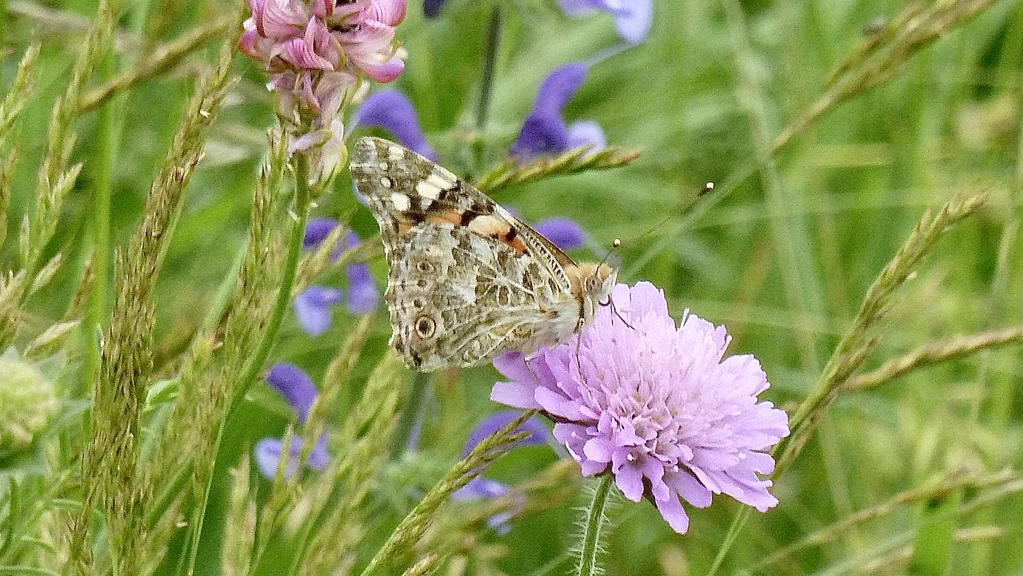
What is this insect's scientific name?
Vanessa cardui
